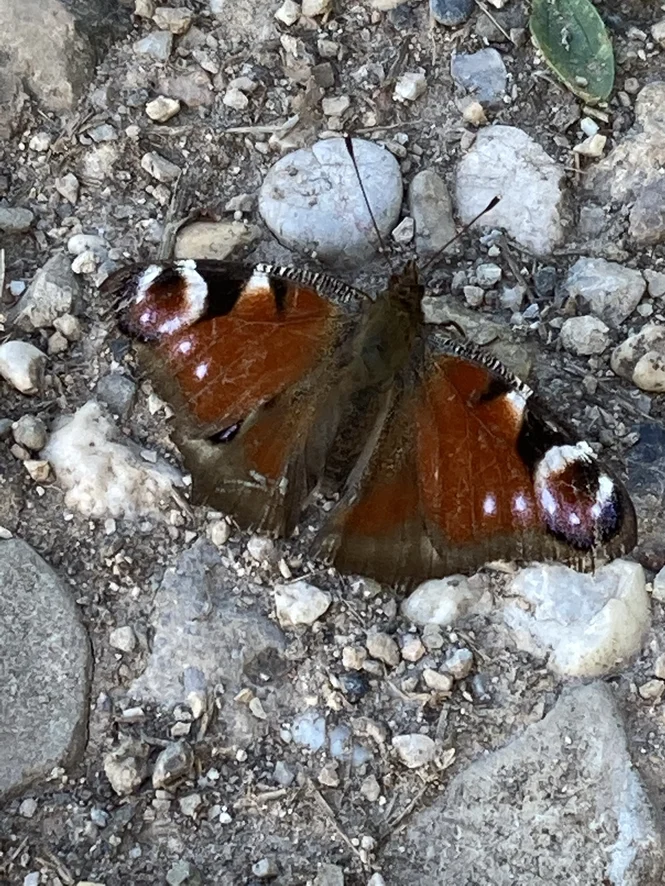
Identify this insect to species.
Aglais io
